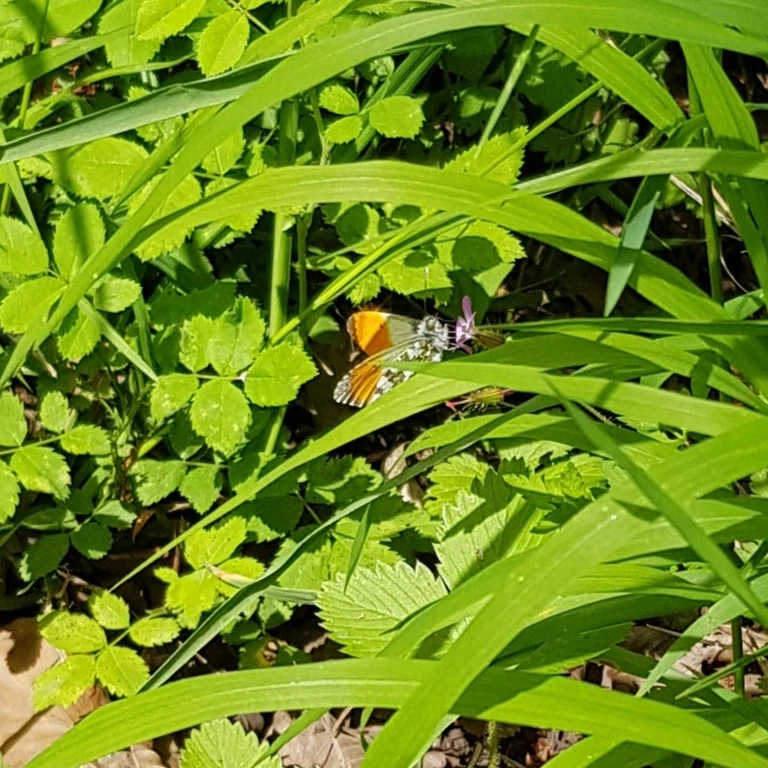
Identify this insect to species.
Anthocharis cardamines
